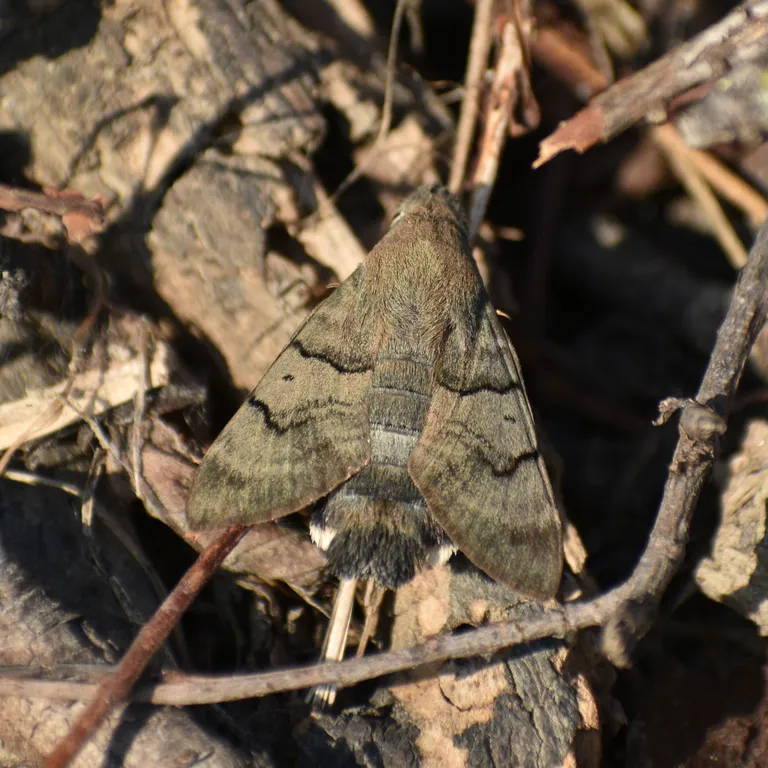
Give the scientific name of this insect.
Macroglossum stellatarum
